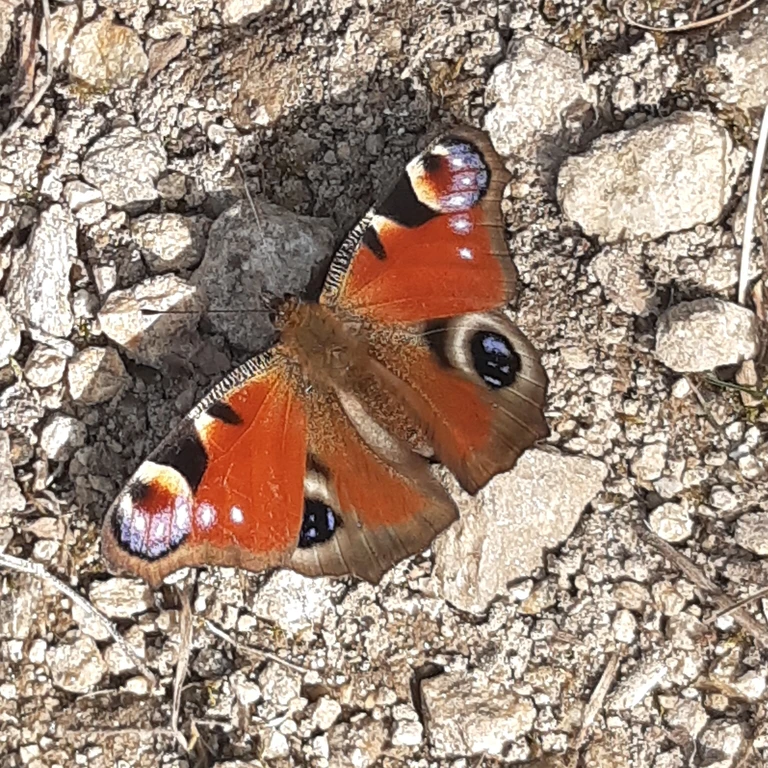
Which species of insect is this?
Aglais io
